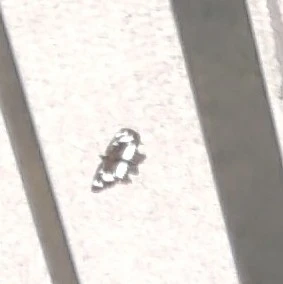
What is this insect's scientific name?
Neptis rivularis
